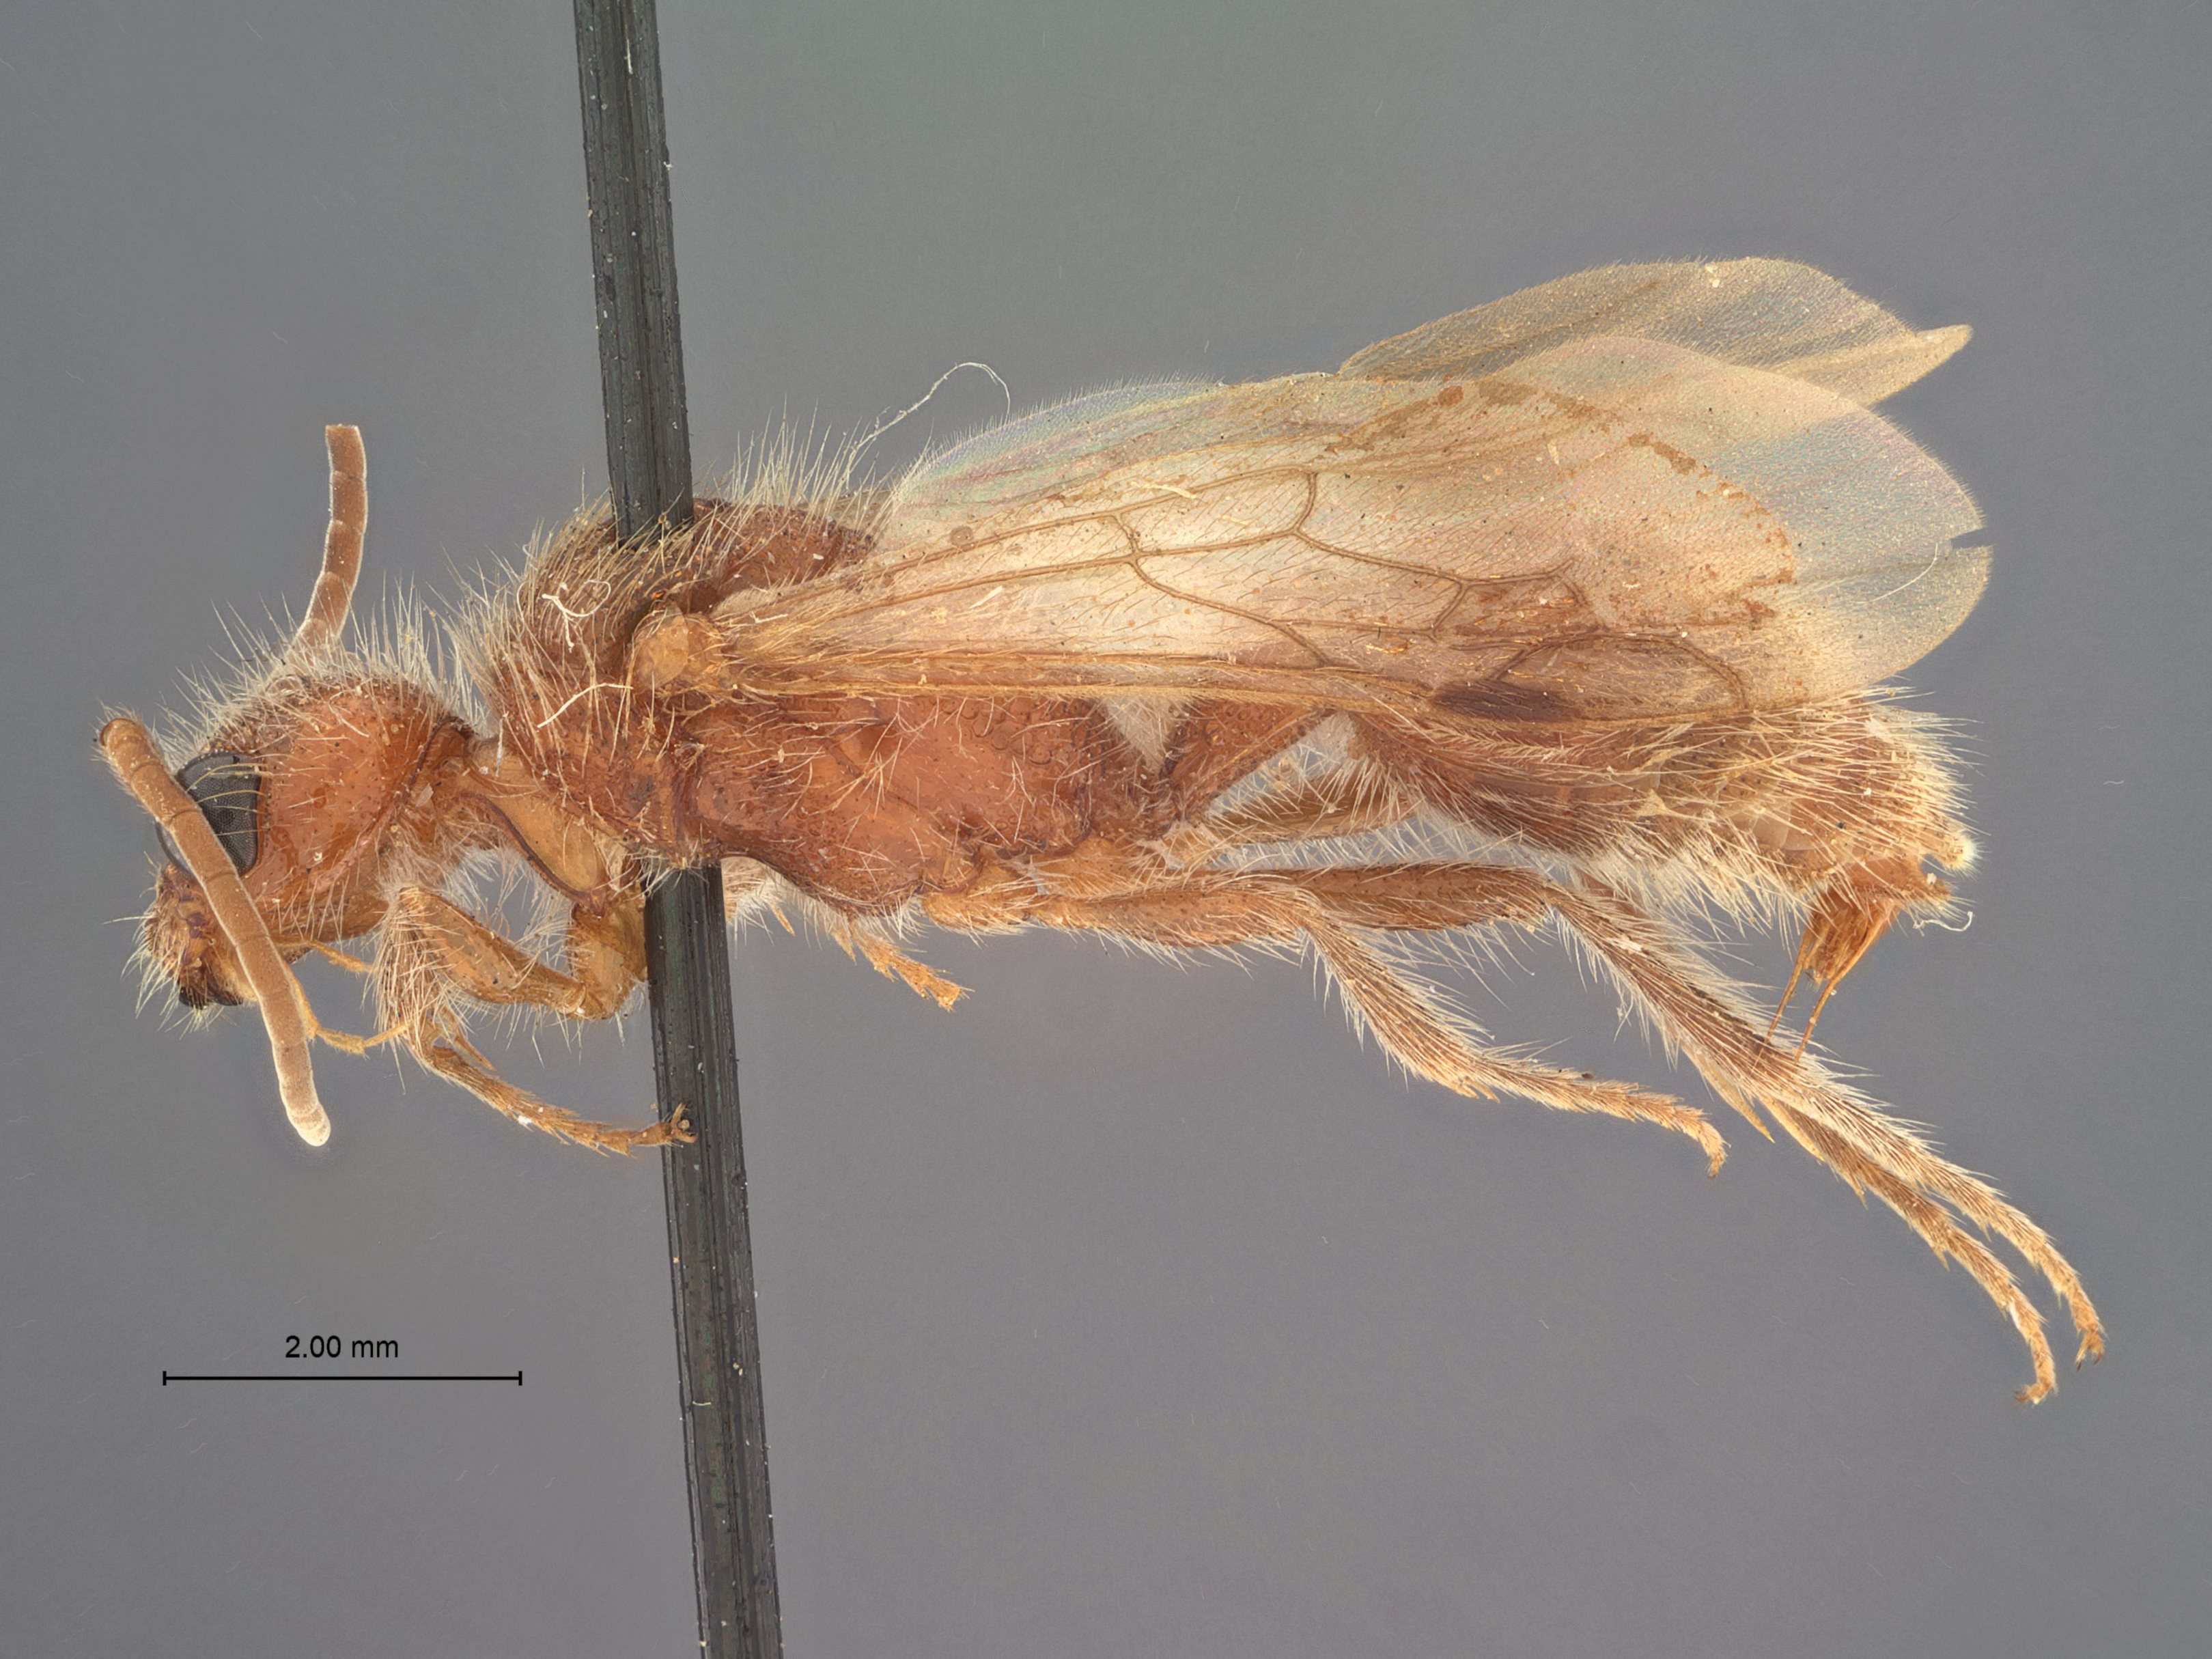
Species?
Odontophotopsis edentatus
